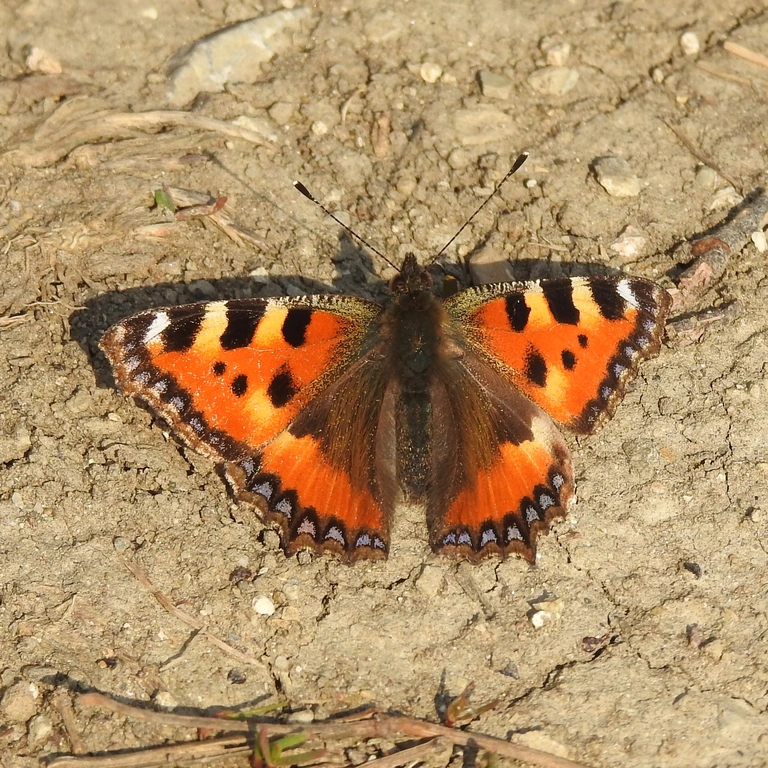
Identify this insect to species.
Aglais urticae
